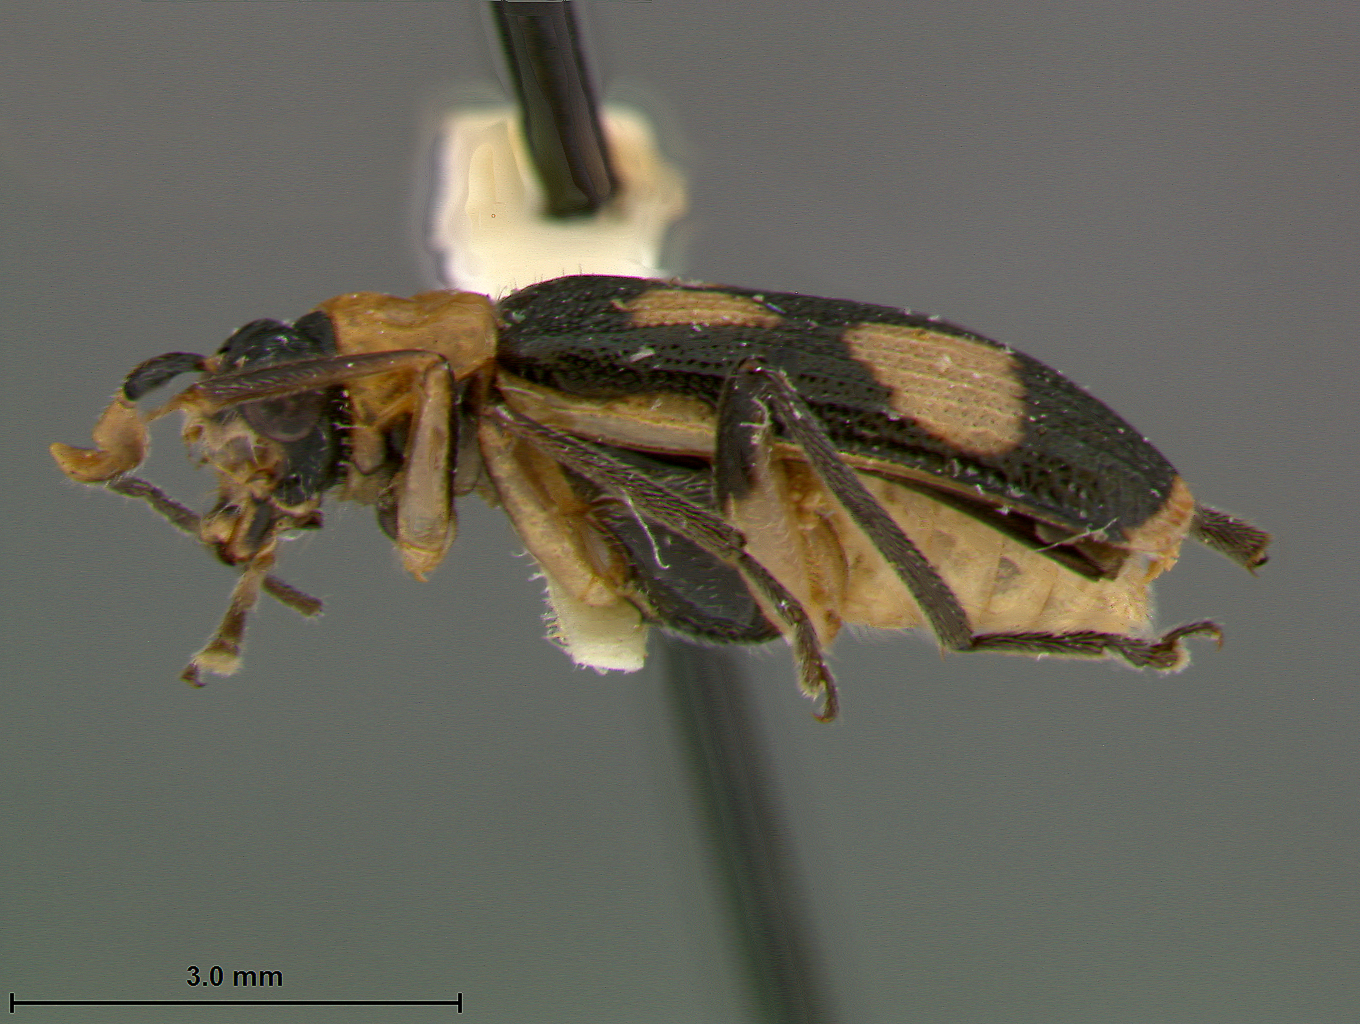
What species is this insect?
Eccoptopsis quadrimaculata
